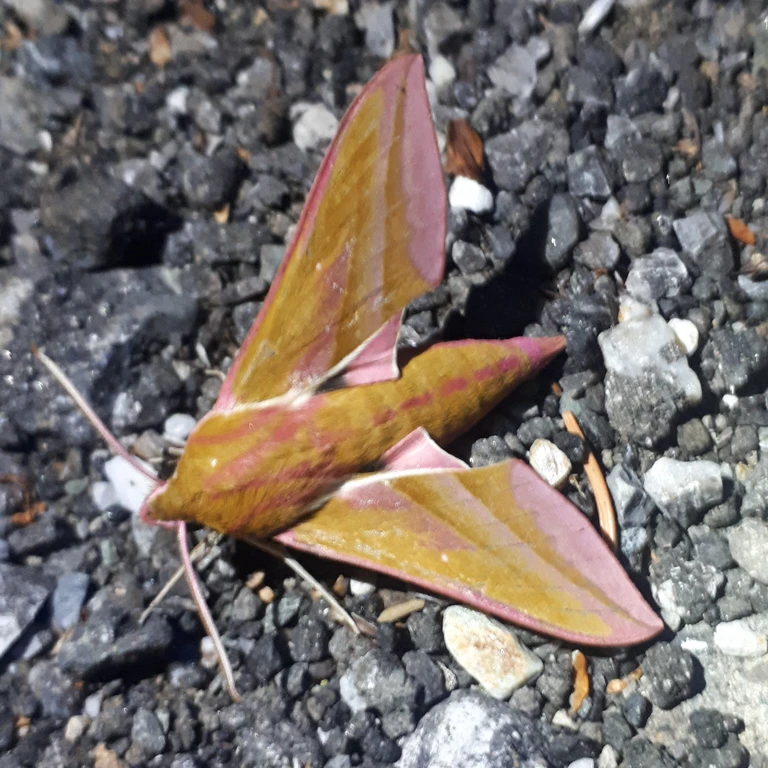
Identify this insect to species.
Deilephila elpenor
